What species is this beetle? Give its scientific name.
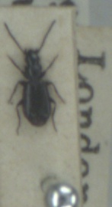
Microlestes maurus
